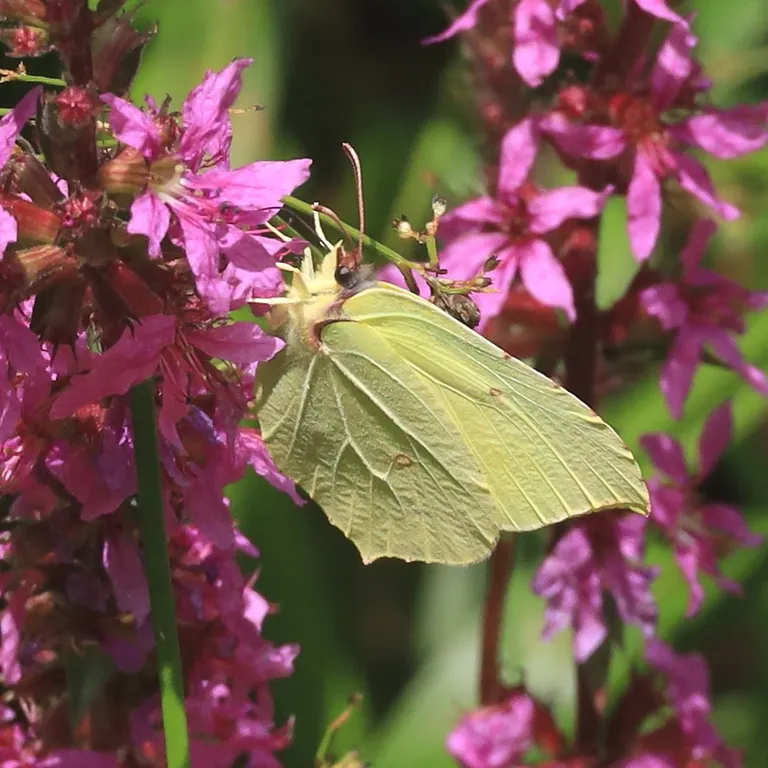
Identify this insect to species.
Gonepteryx rhamni
